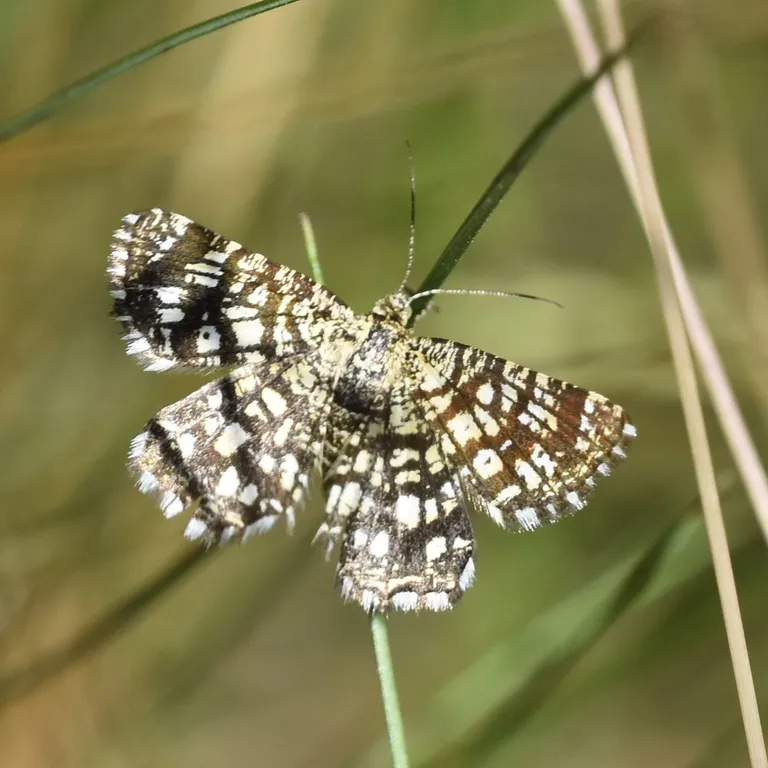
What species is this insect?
Chiasmia clathrata
